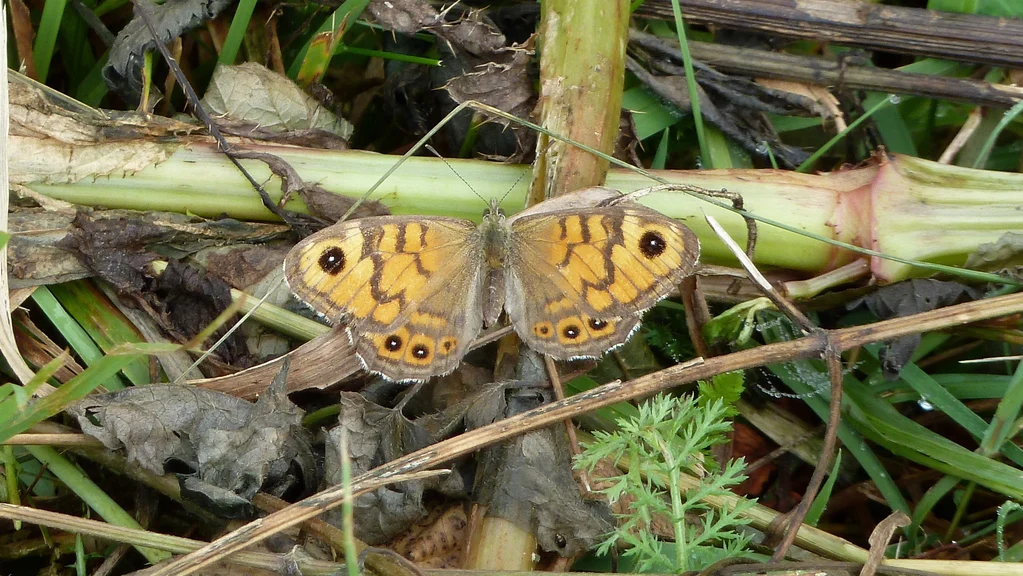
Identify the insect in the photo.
Lasiommata megera (also Pararge megera)
